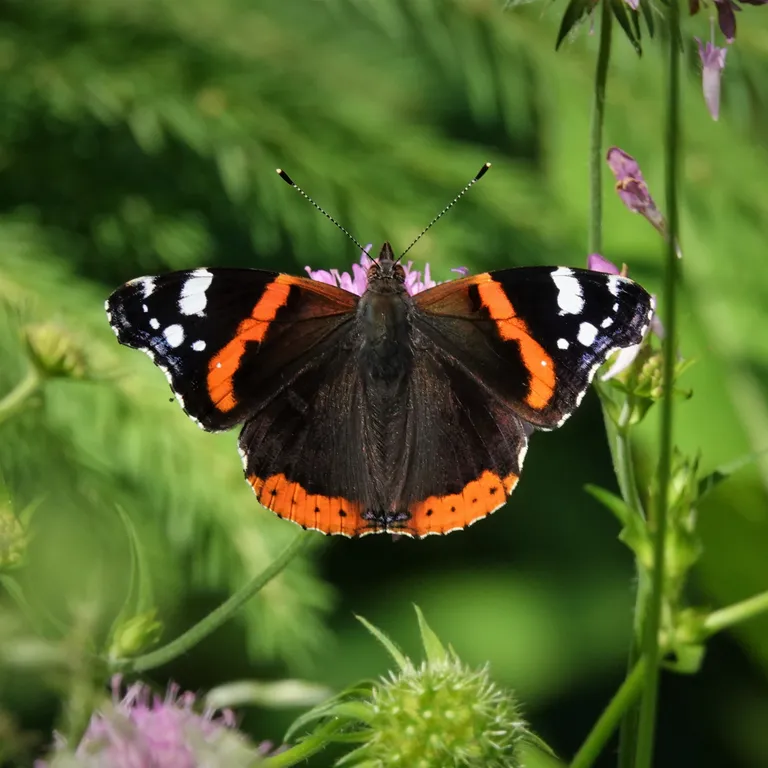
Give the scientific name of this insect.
Vanessa atalanta
